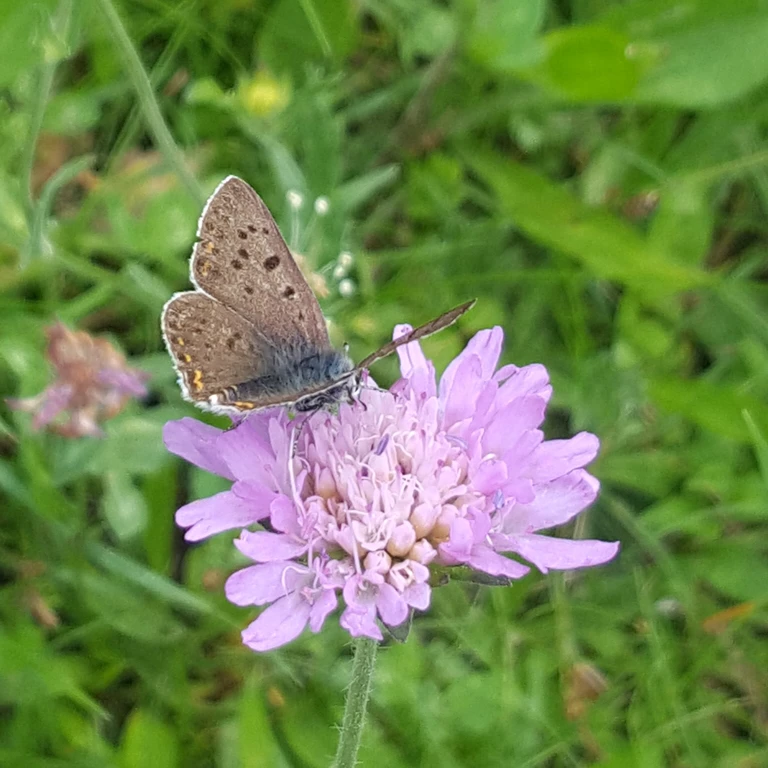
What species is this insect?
Lycaena tityrus (also Loweia tityrus)
